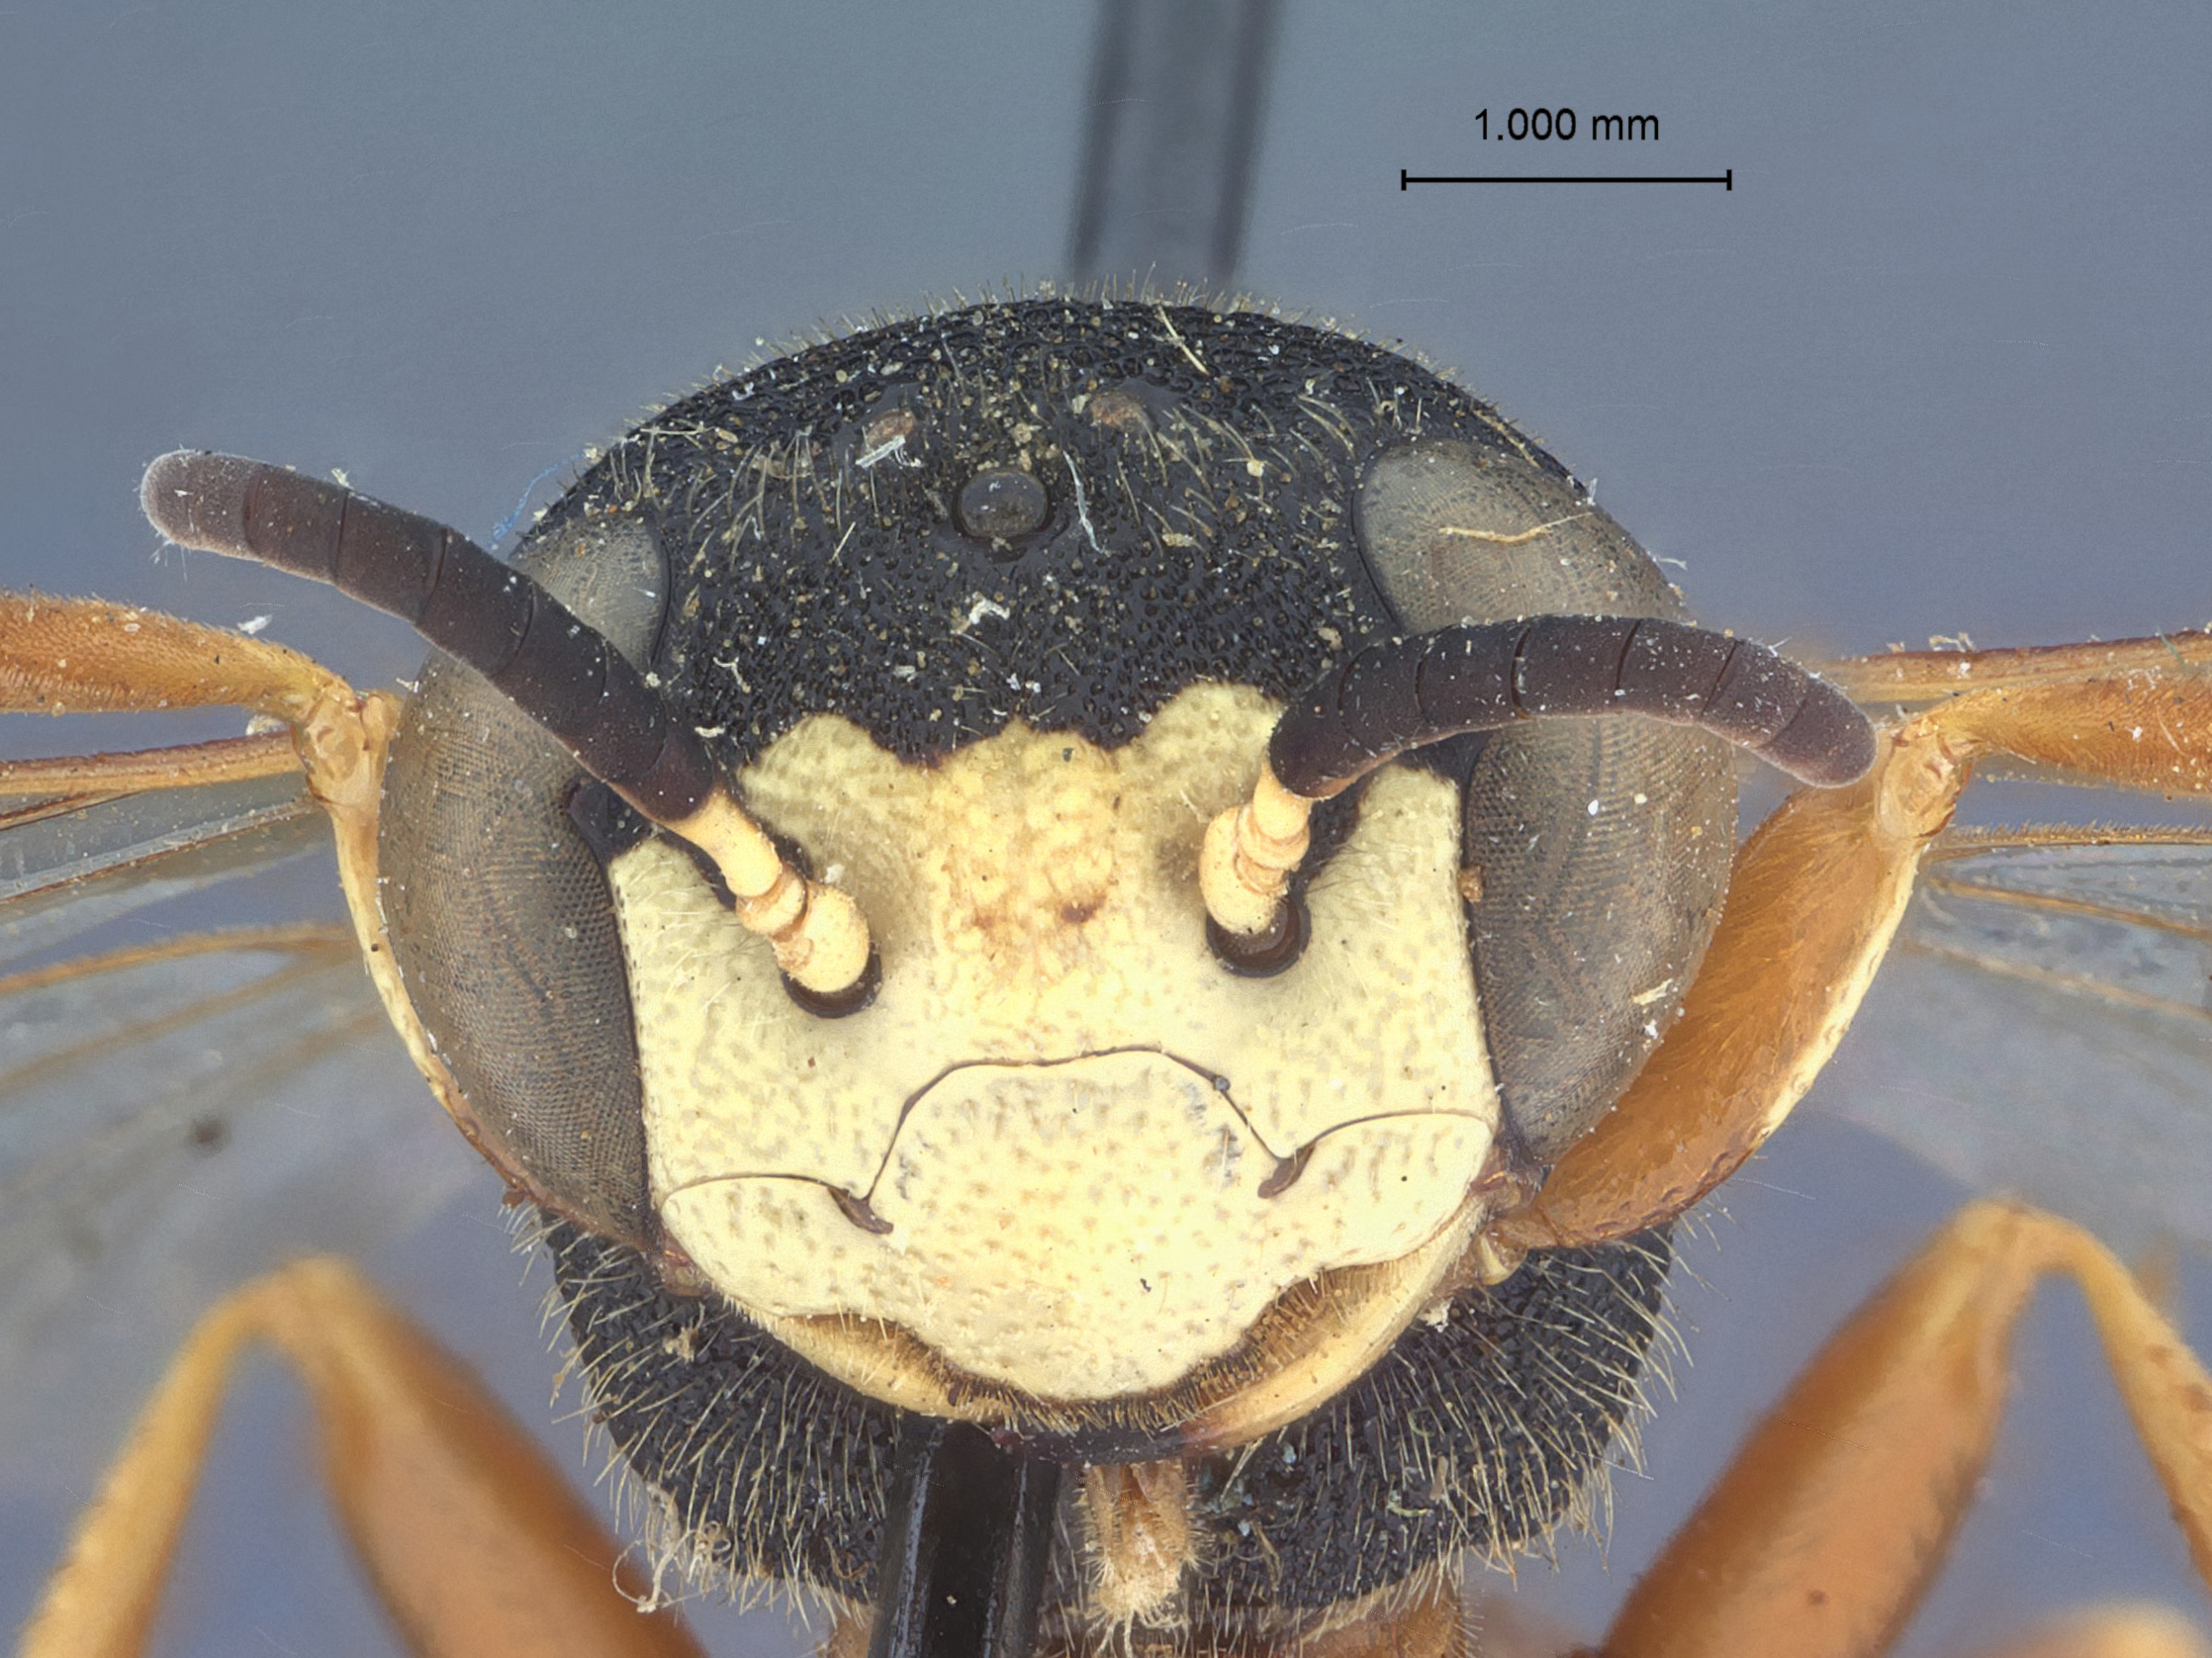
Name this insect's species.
Philanthus ventralis
